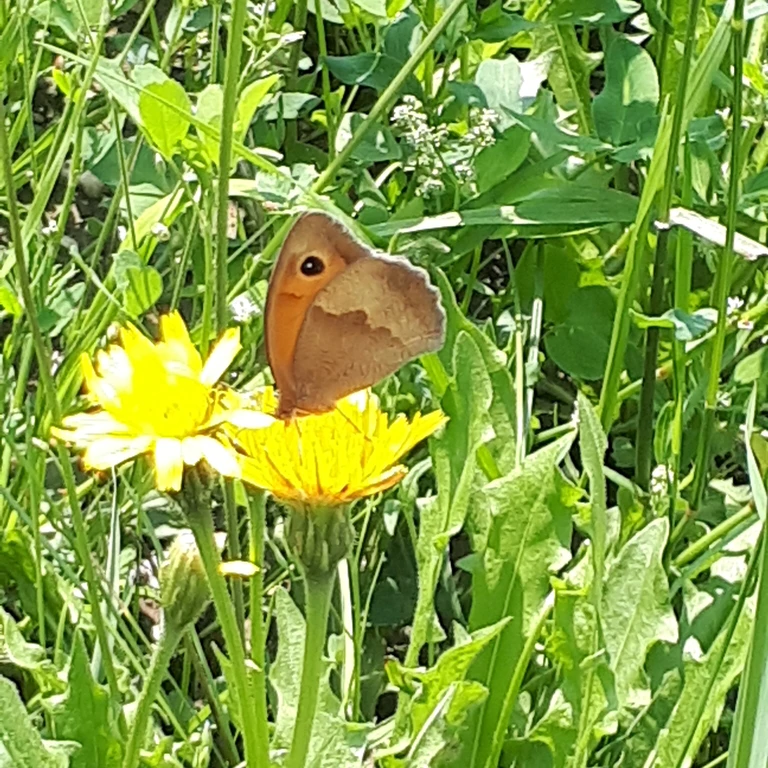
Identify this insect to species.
Maniola jurtina
